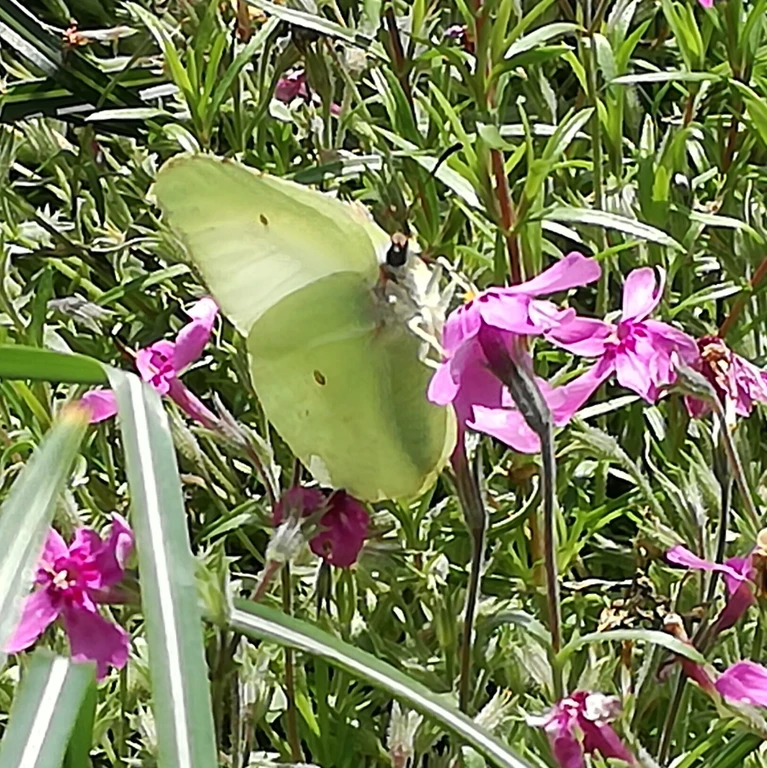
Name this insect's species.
Gonepteryx rhamni
